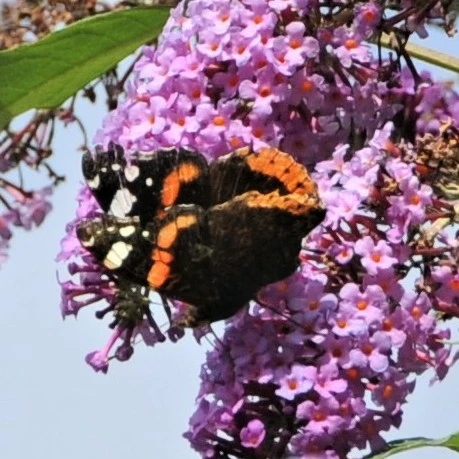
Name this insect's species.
Vanessa atalanta
